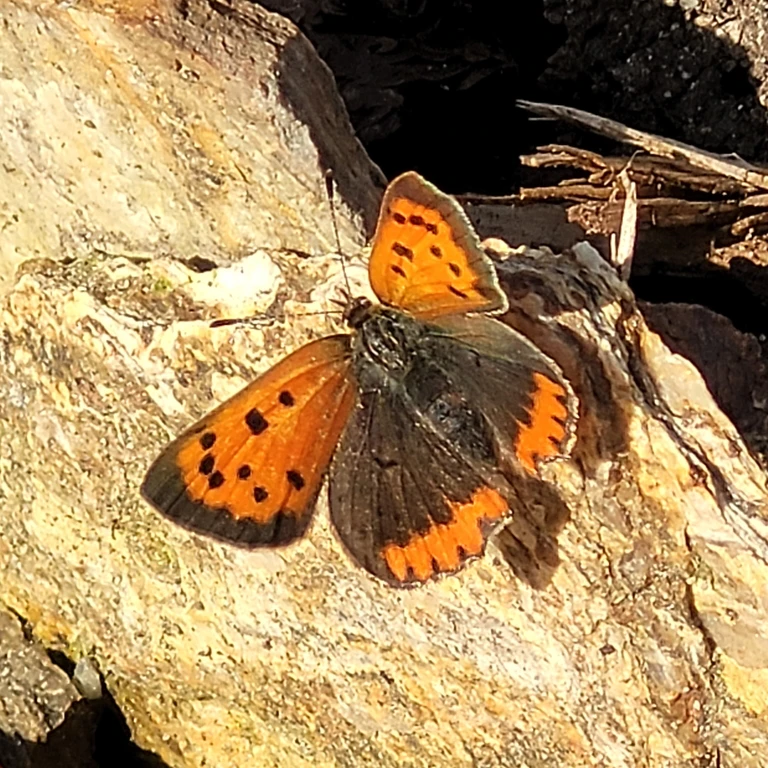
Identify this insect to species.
Lycaena phlaeas
